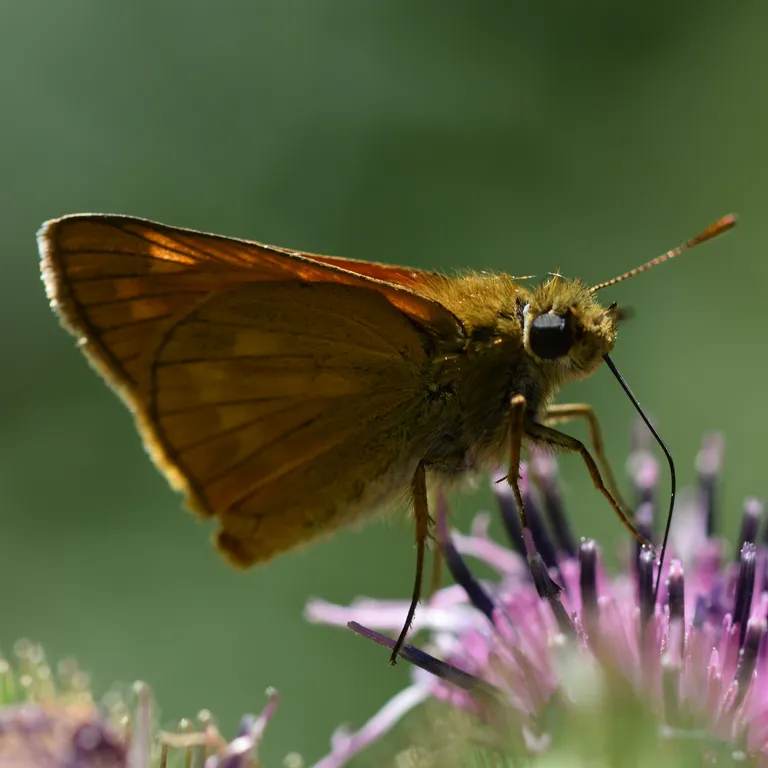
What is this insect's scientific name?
Ochlodes sylvanus (also Ochlodes venata)
